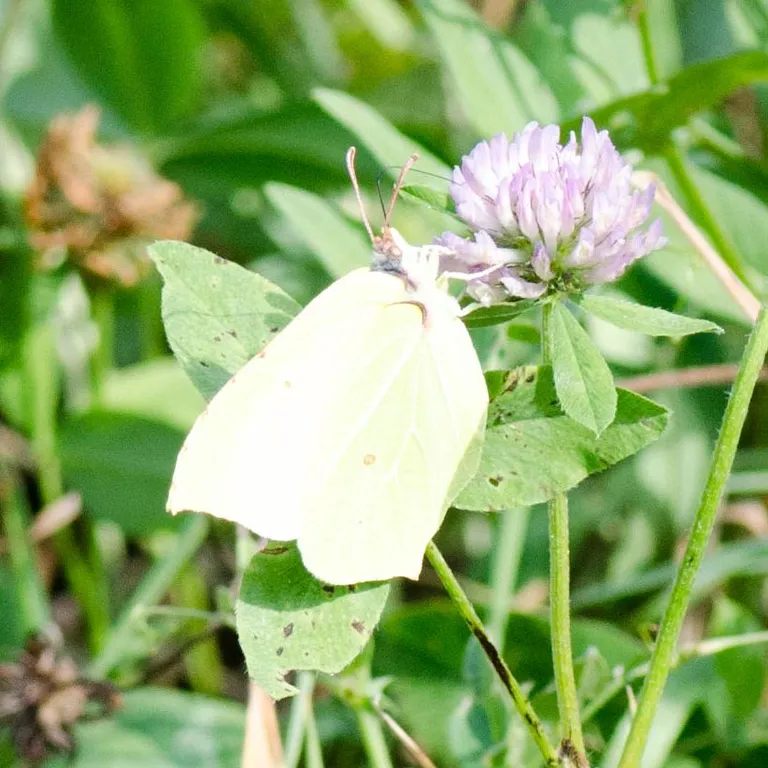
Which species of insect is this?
Gonepteryx rhamni
